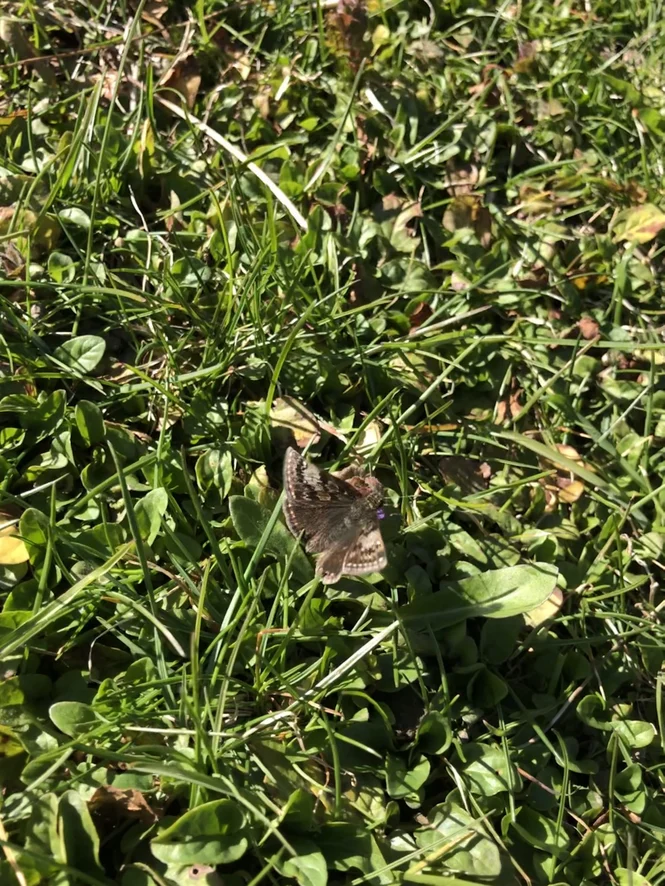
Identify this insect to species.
Erynnis tages
